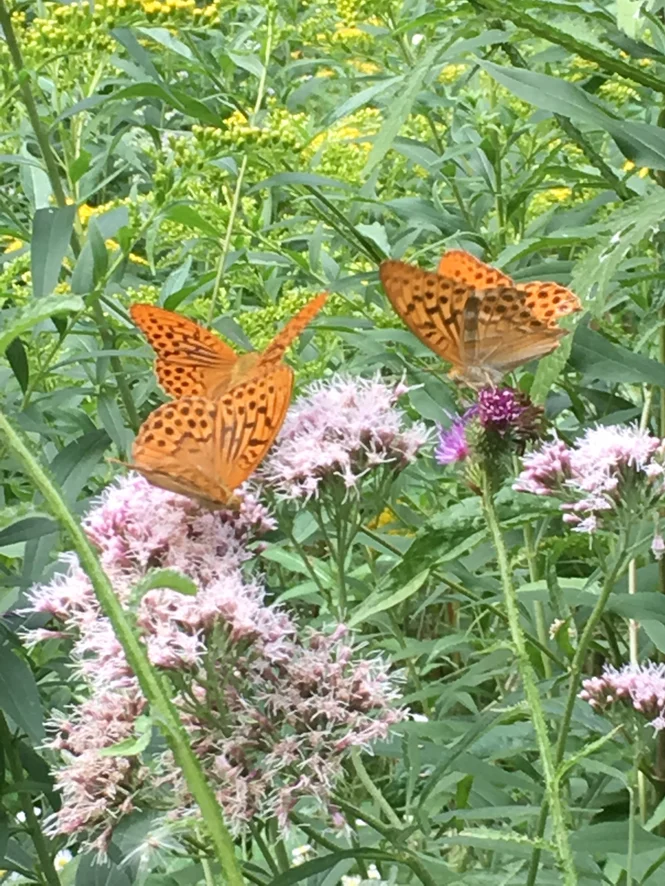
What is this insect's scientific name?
Argynnis paphia
